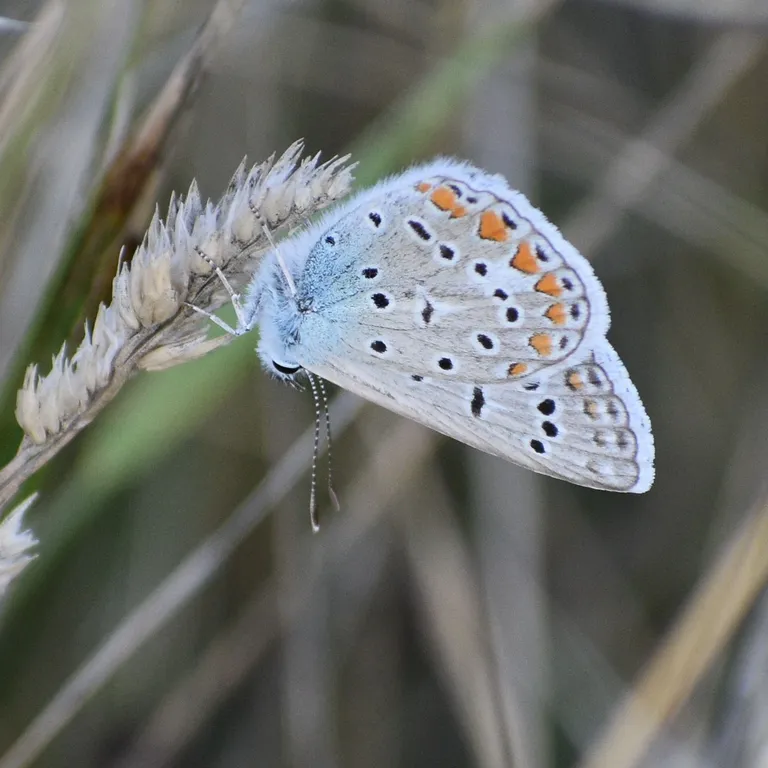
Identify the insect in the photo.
Polyommatus icarus
